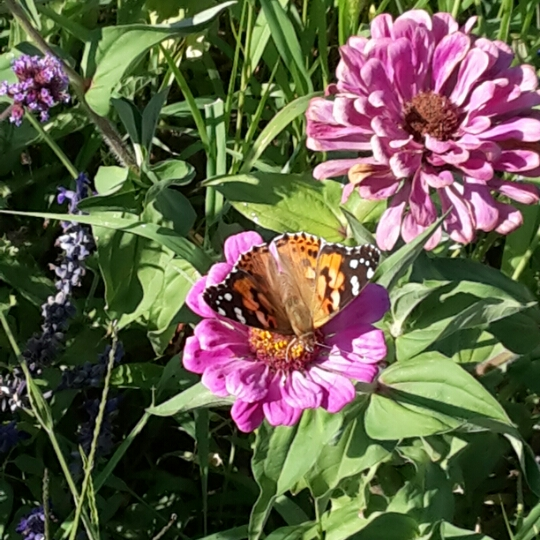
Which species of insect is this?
Vanessa cardui
